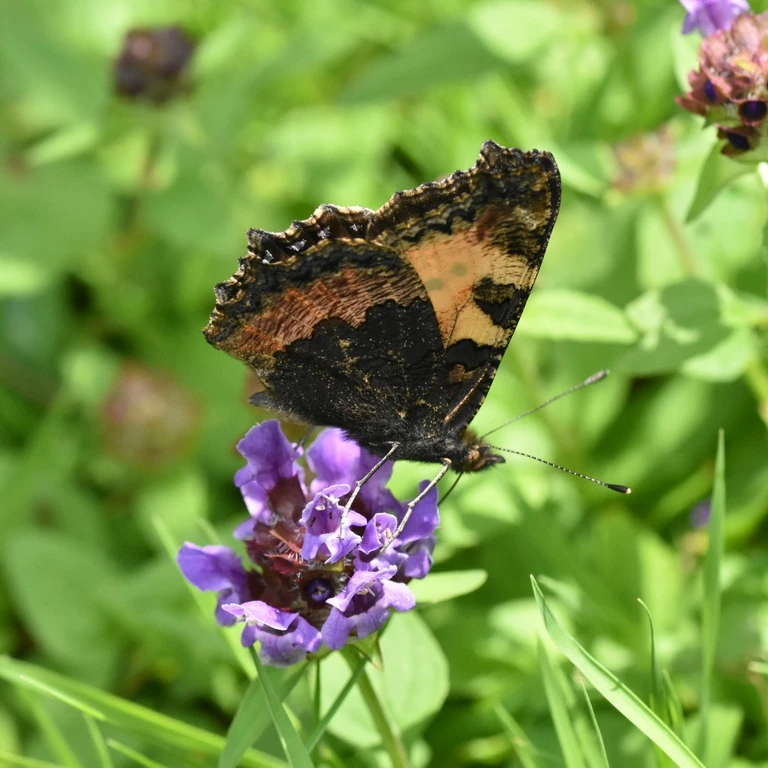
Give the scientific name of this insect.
Aglais urticae
